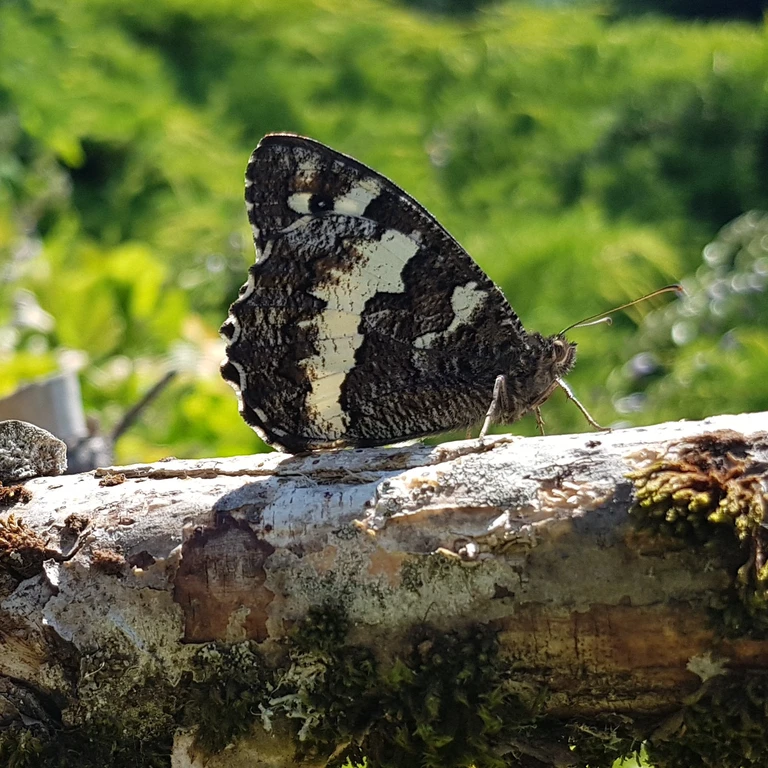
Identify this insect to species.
Brintesia circe
